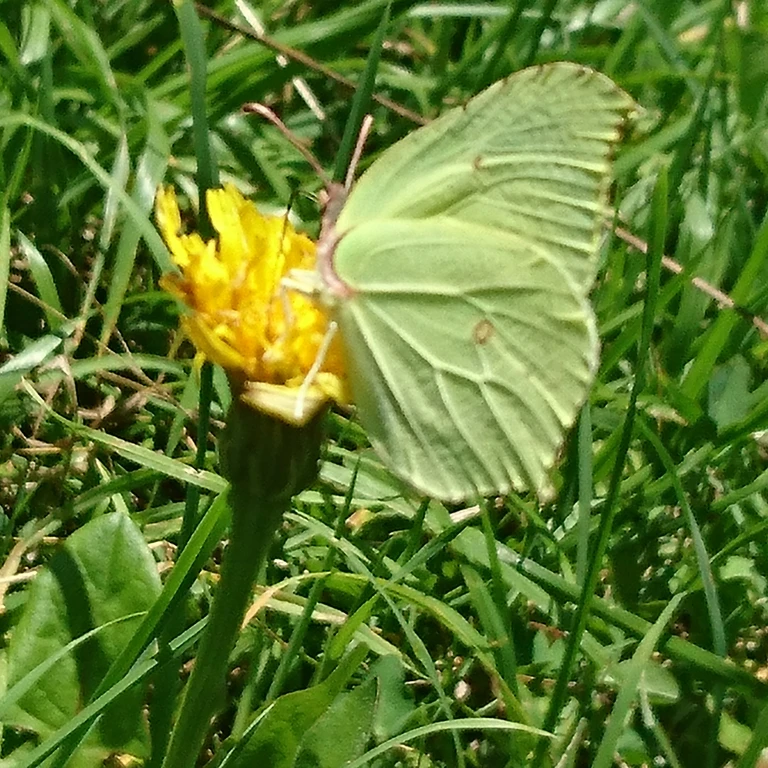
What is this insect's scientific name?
Gonepteryx rhamni
